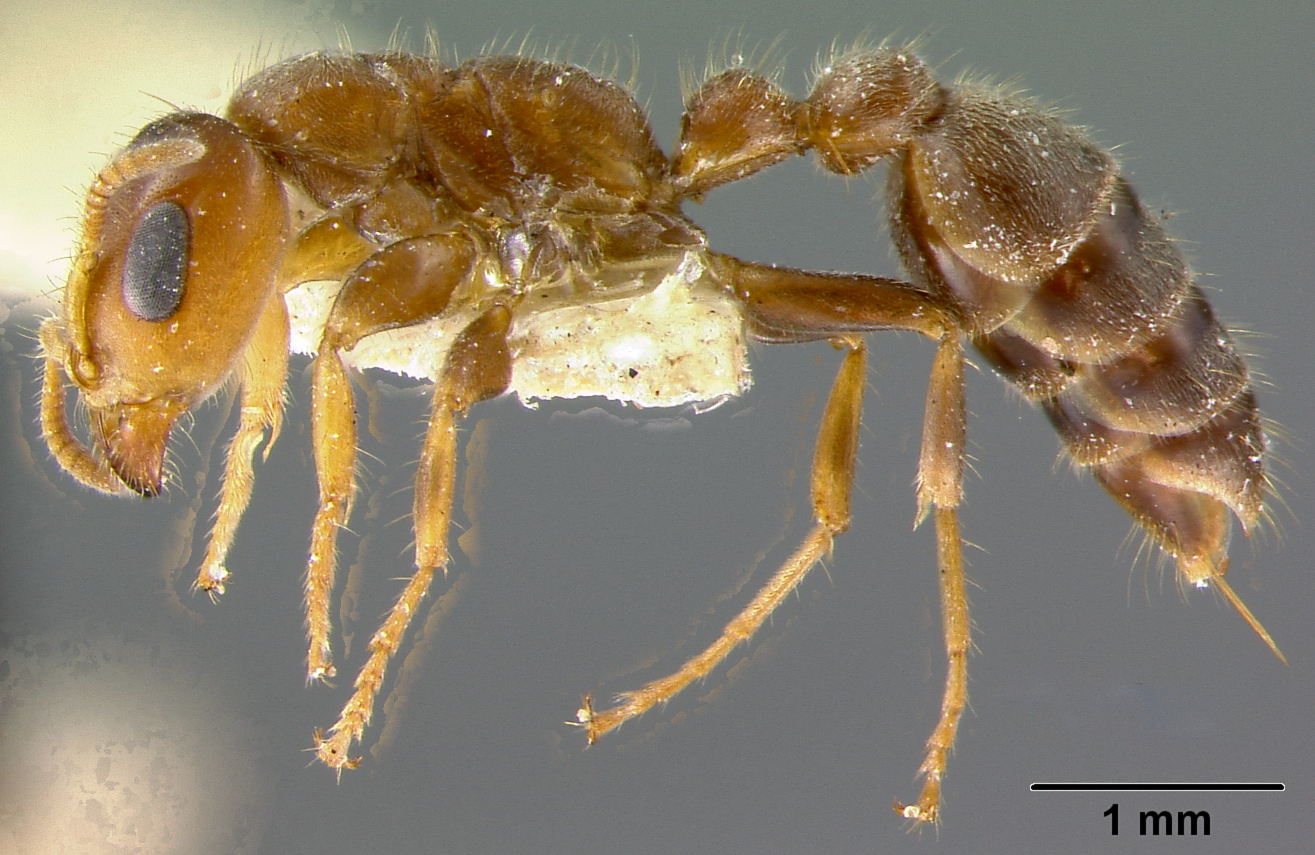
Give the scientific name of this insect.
Pseudomyrma triplaridis
